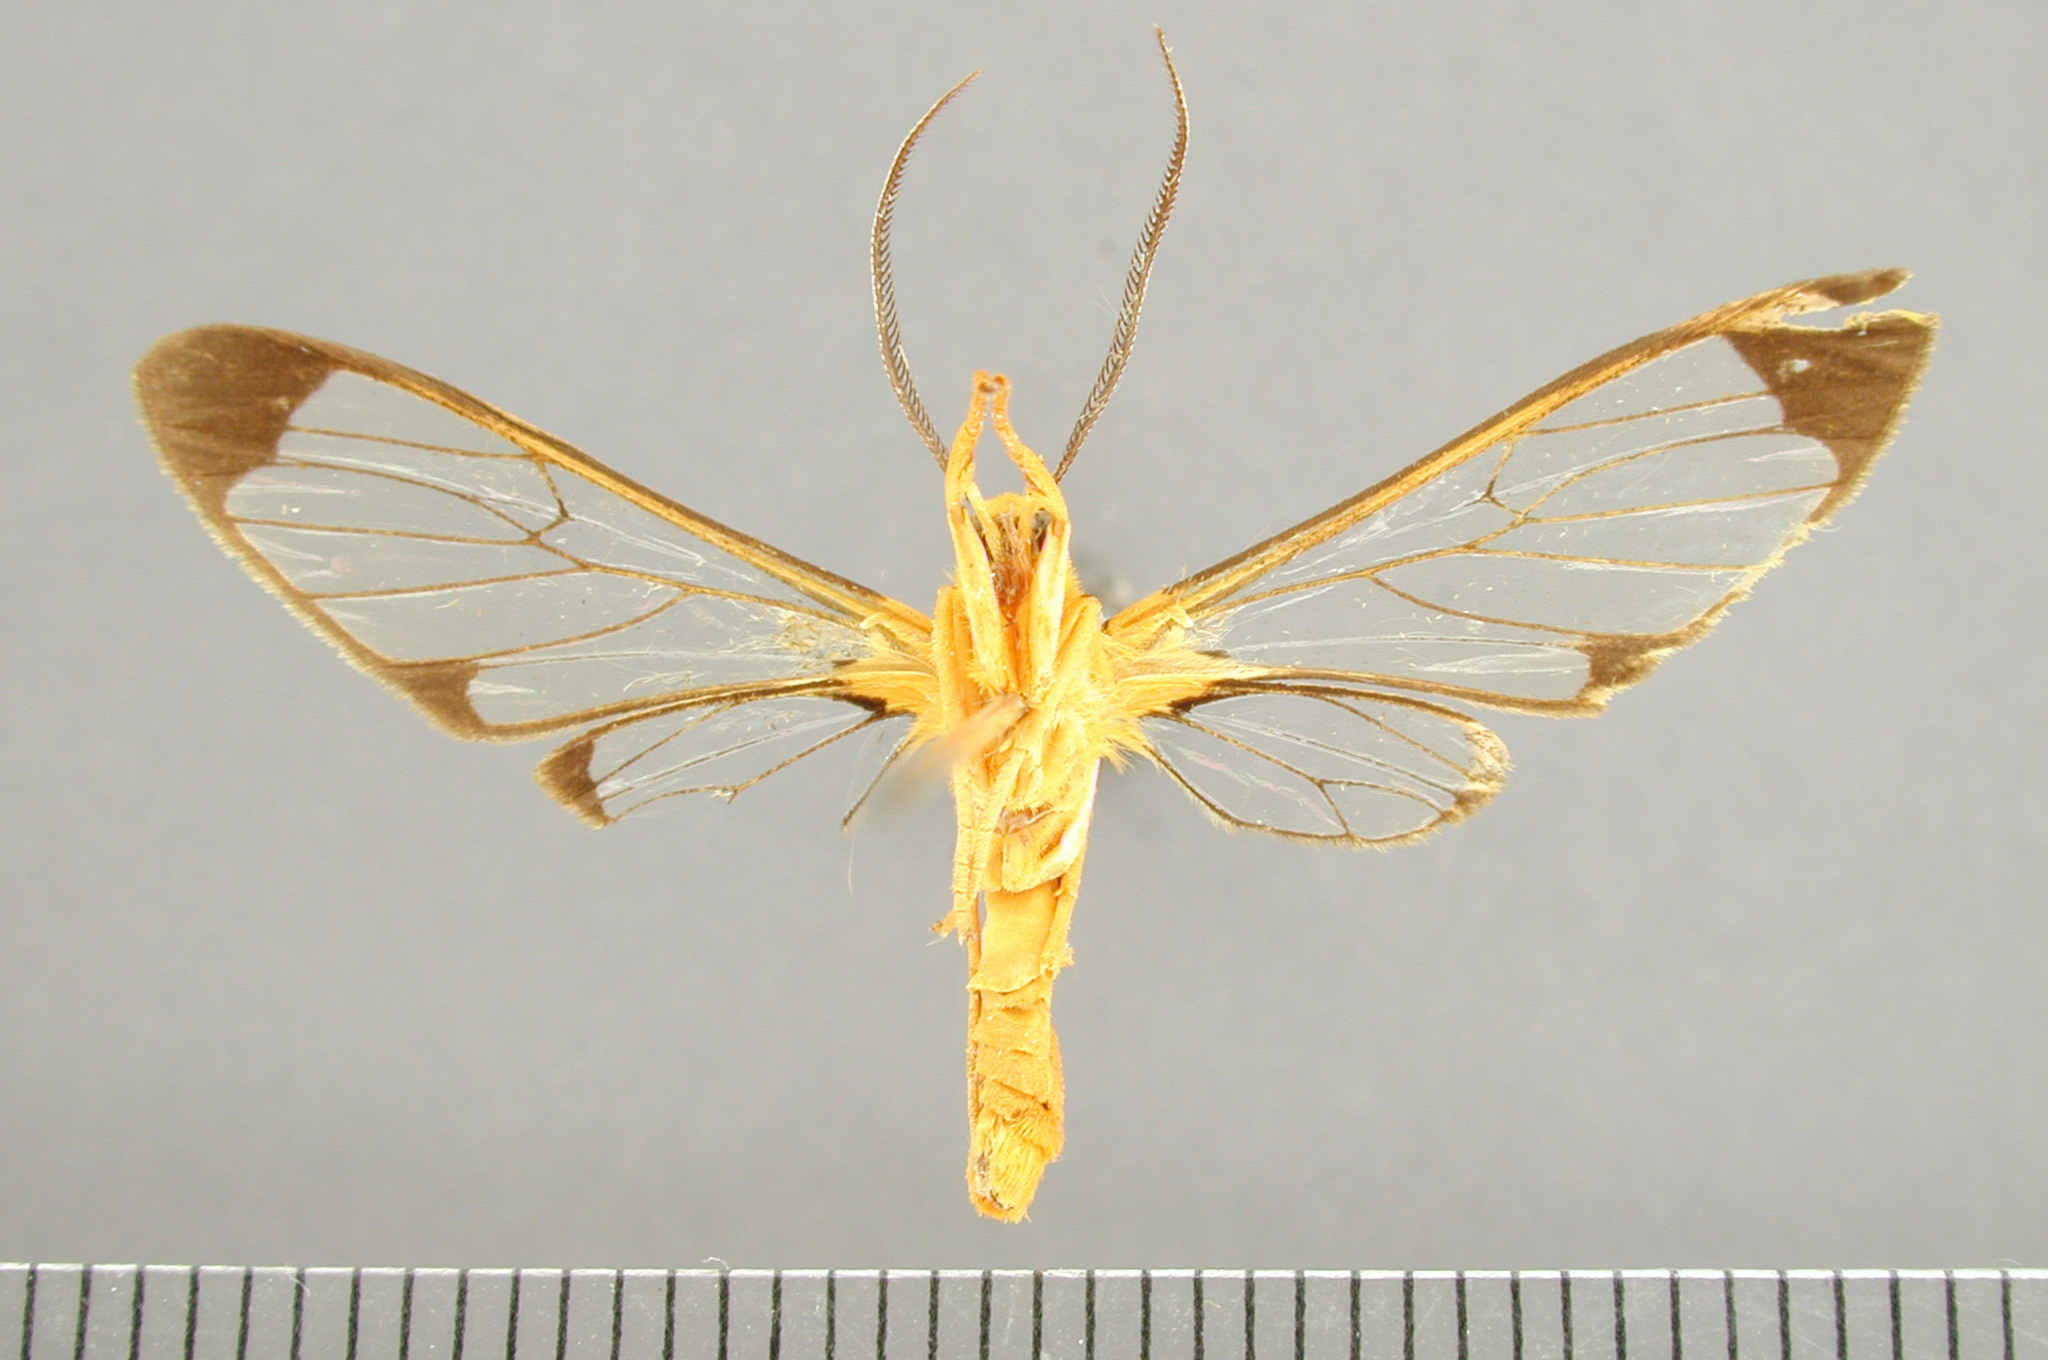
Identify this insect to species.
Isanthrene monticola
